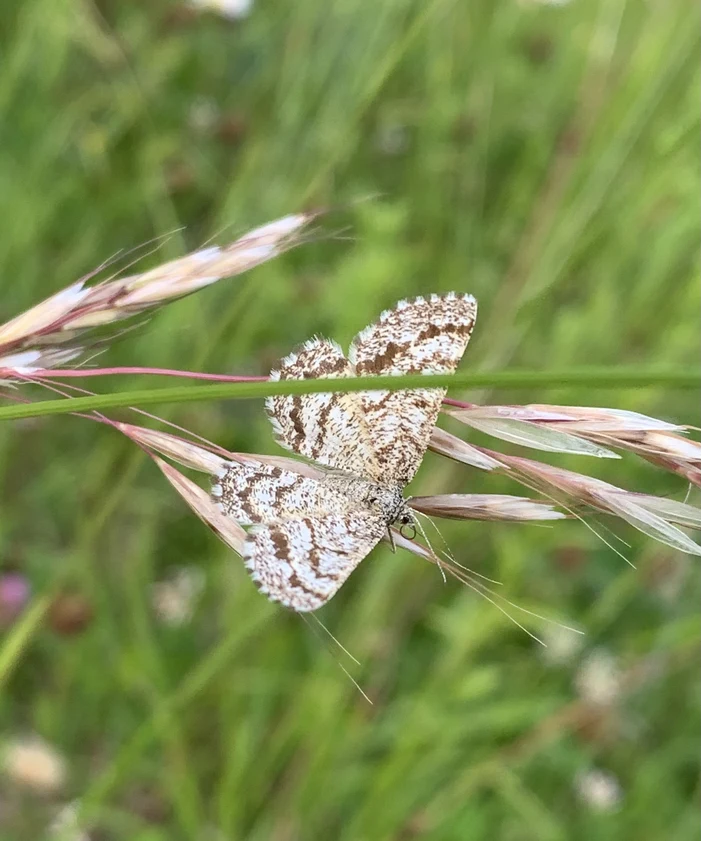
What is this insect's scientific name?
Ematurga atomaria
